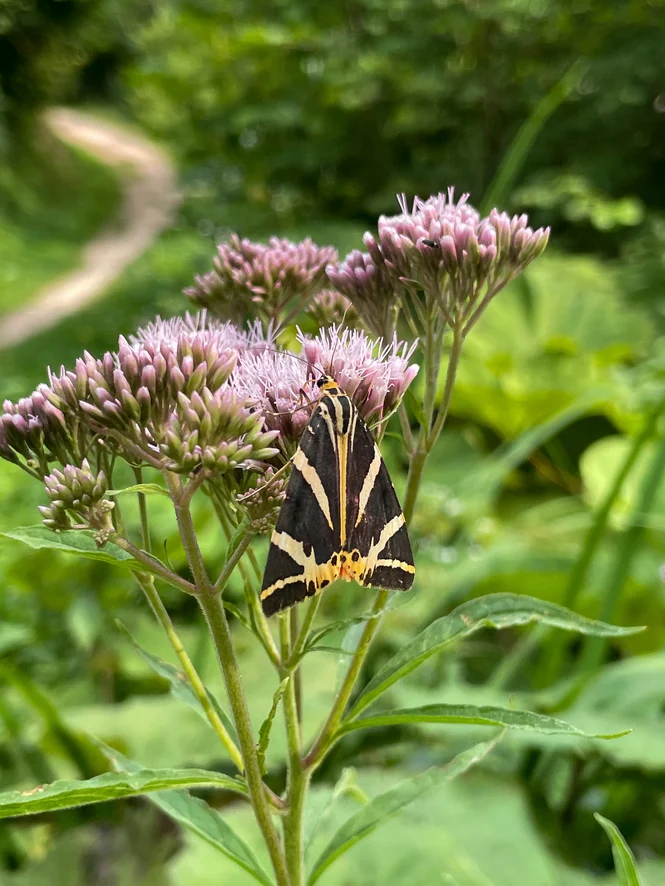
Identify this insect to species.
Euplagia quadripunctaria
